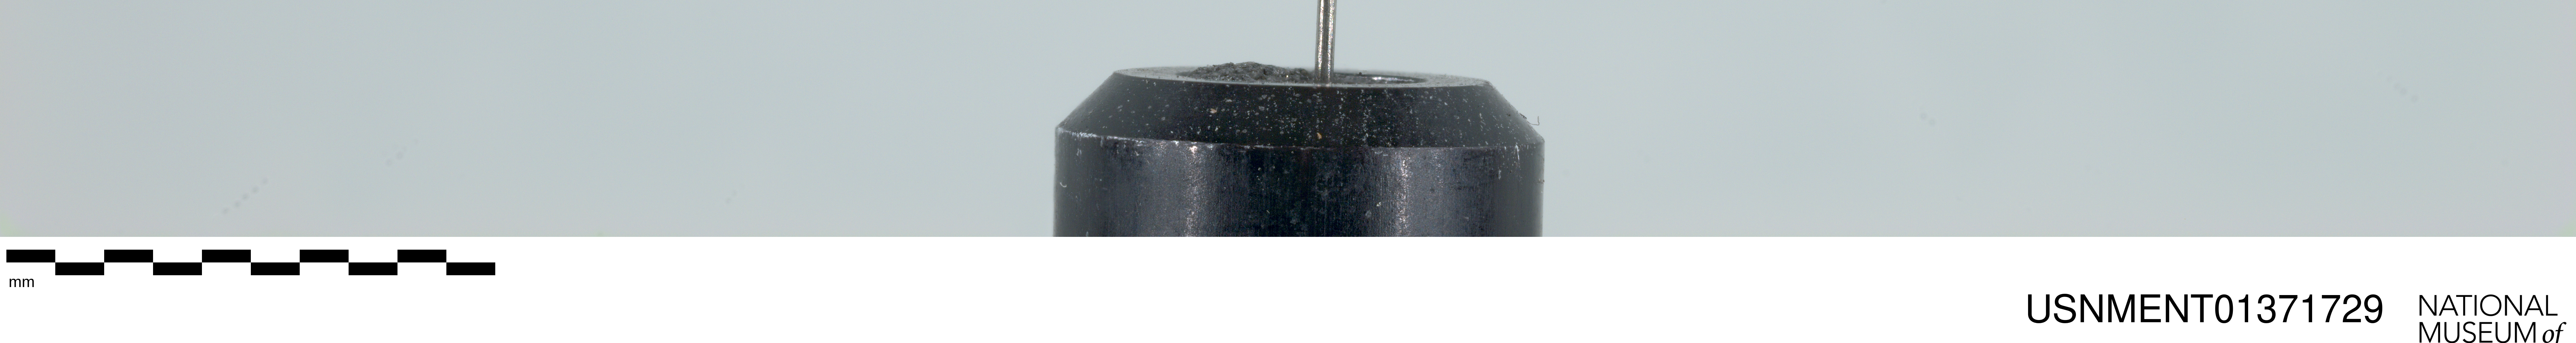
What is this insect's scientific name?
Hirmoneura nubipennis (also Trichophthalma nubipennis)
